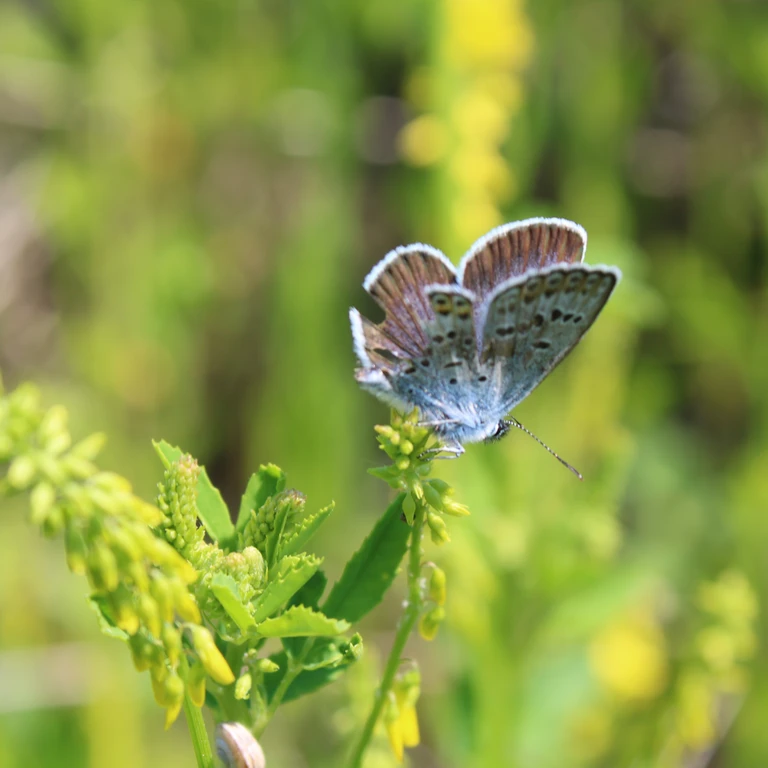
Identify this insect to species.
Plebejus argus
